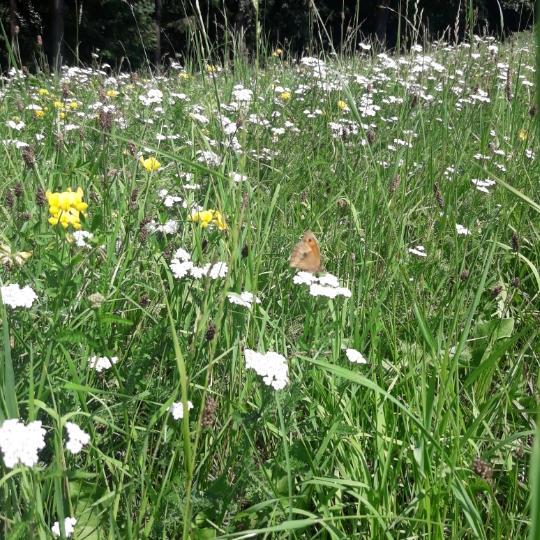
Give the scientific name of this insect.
Maniola jurtina
